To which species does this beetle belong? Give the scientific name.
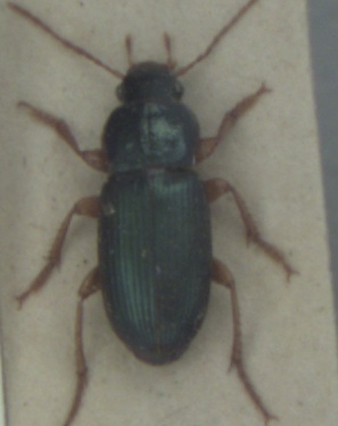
Ophonus azureus
